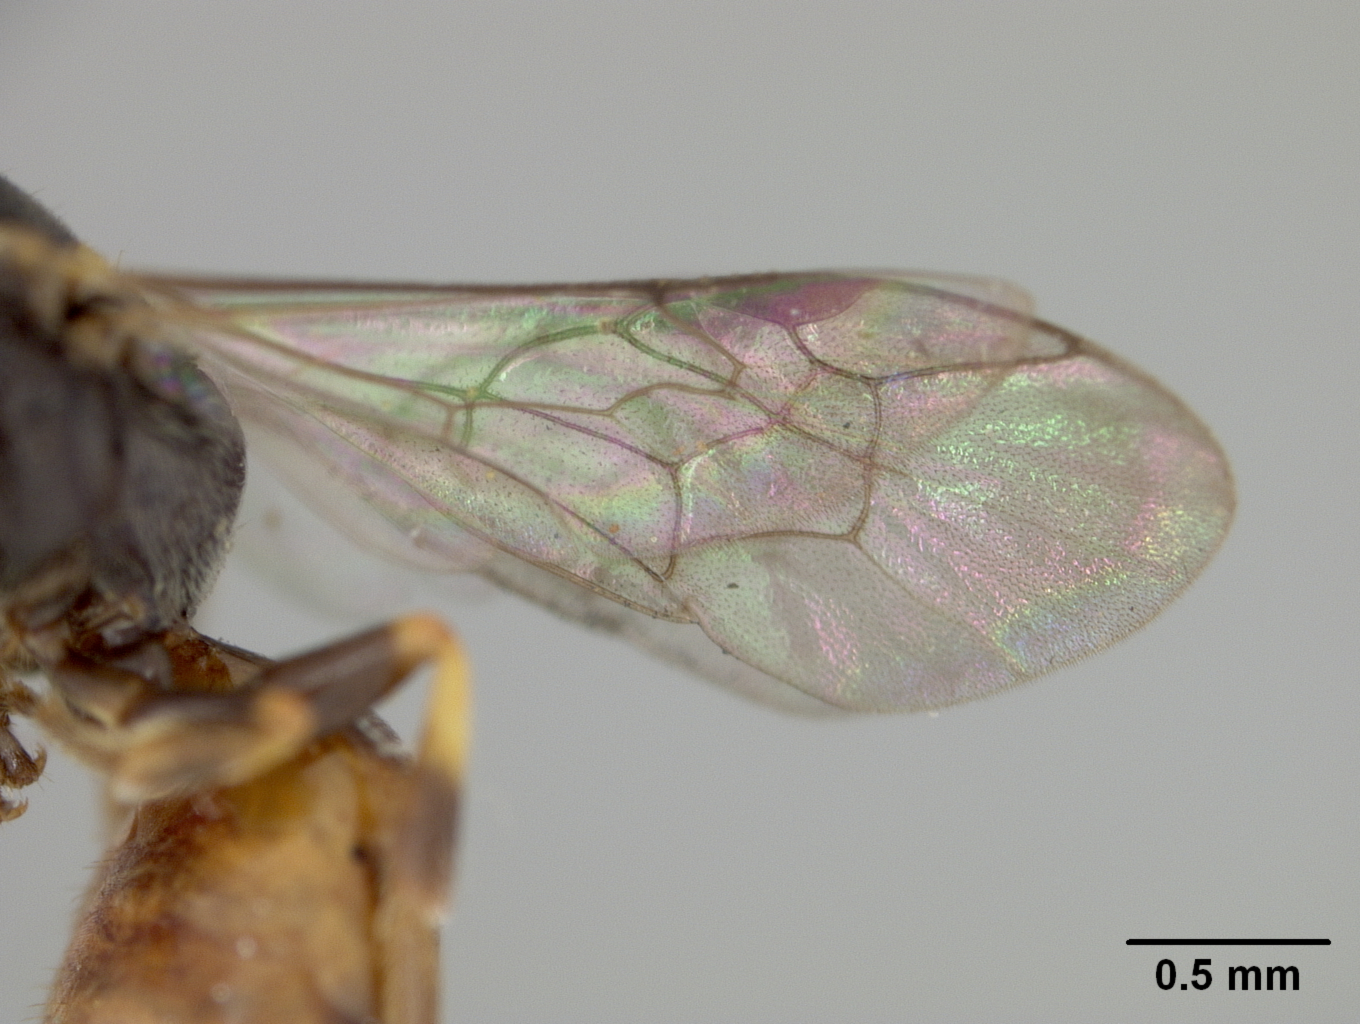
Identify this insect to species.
Hylaeus incomitatus
